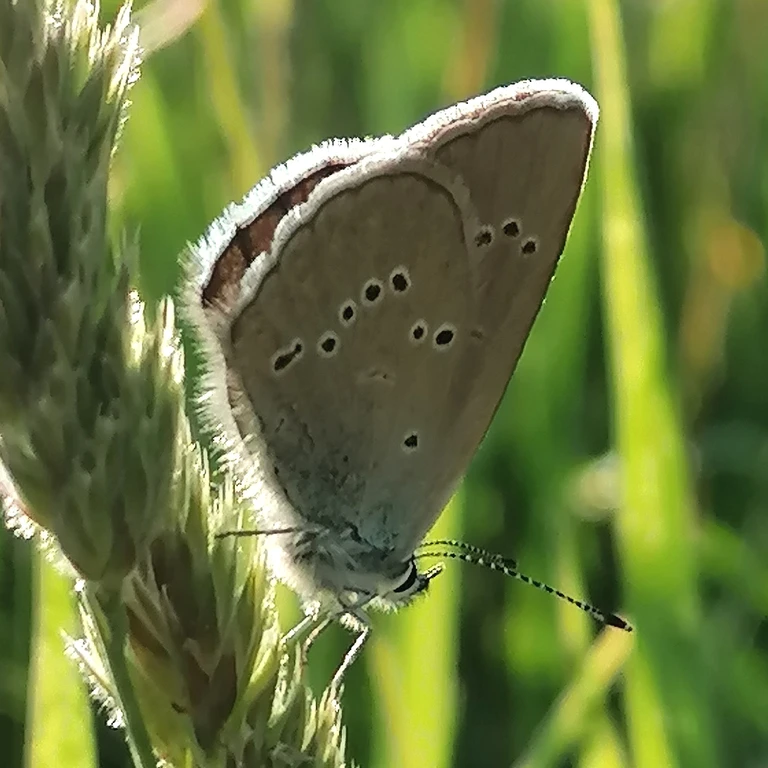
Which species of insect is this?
Cyaniris semiargus
